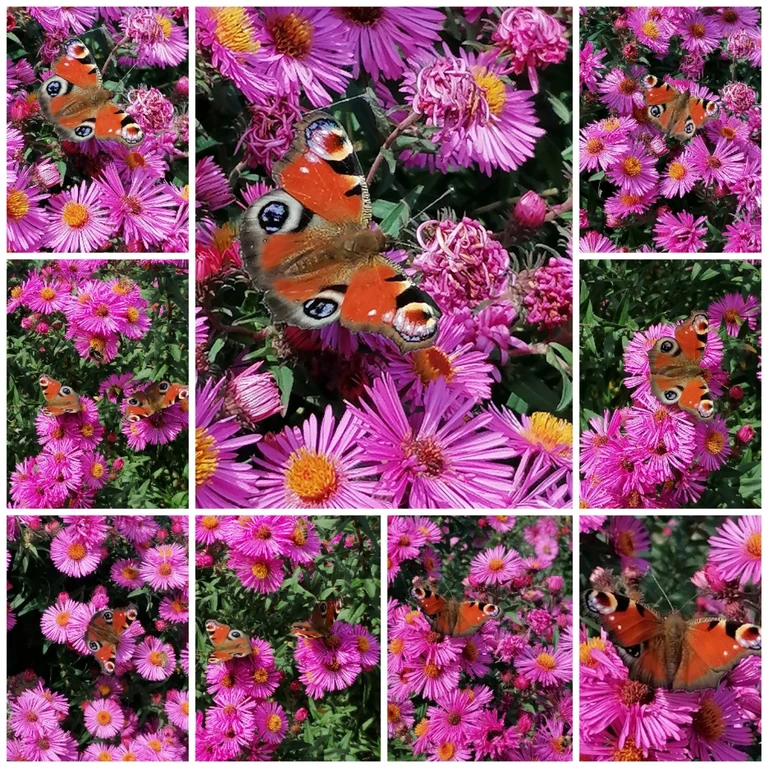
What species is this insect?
Aglais io
